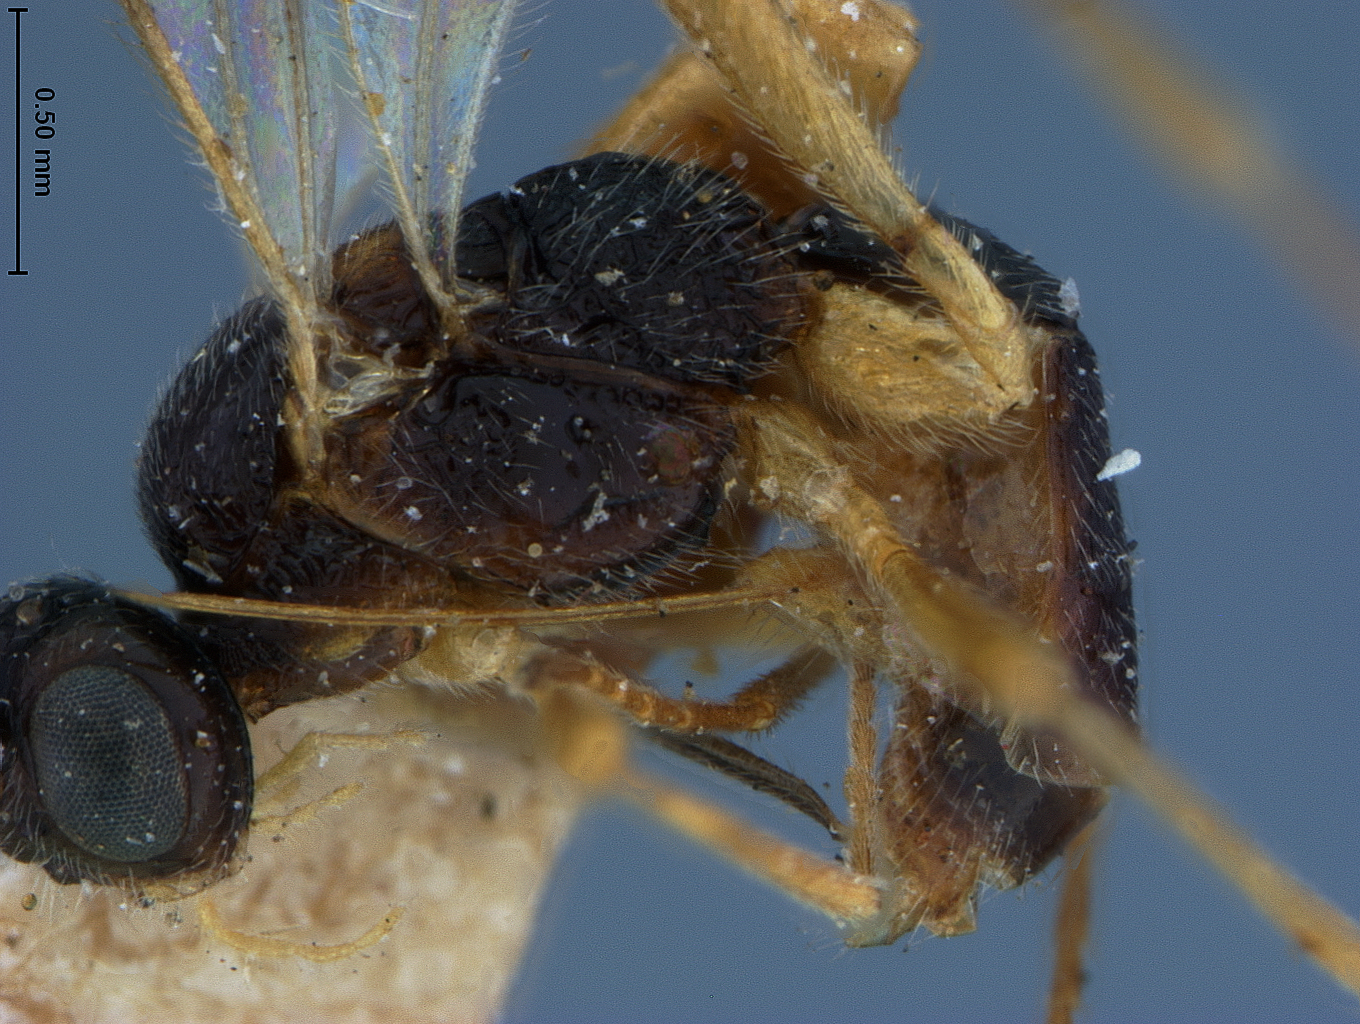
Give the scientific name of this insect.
Rogas mellipes
